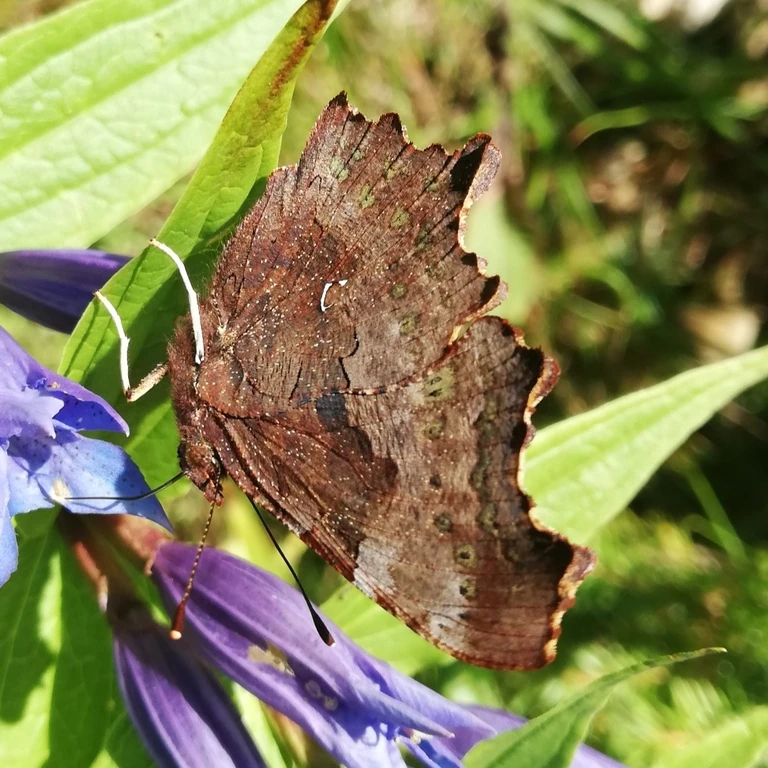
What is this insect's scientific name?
Polygonia c-album
